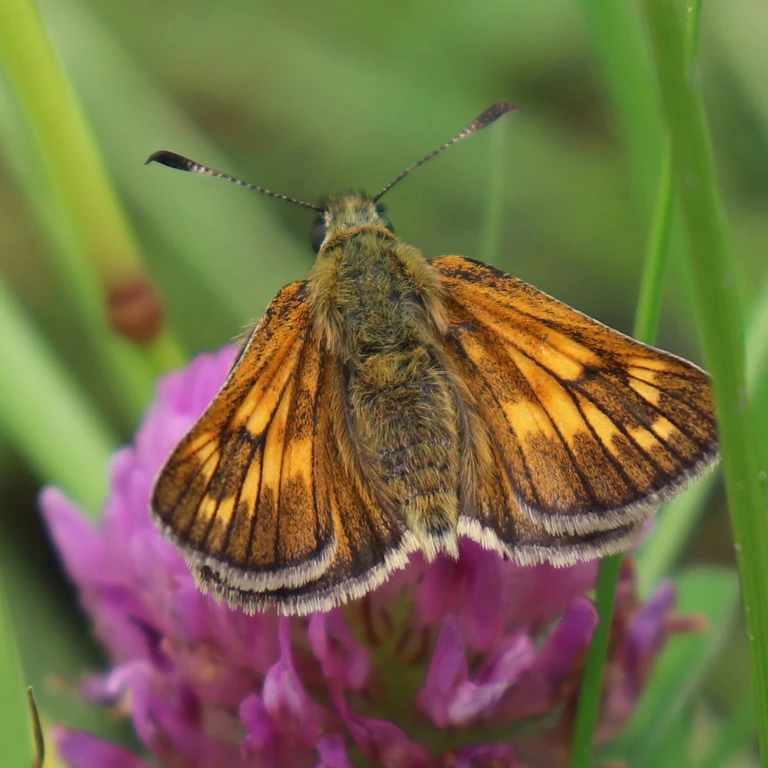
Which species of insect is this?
Ochlodes sylvanus (also Ochlodes venata)
